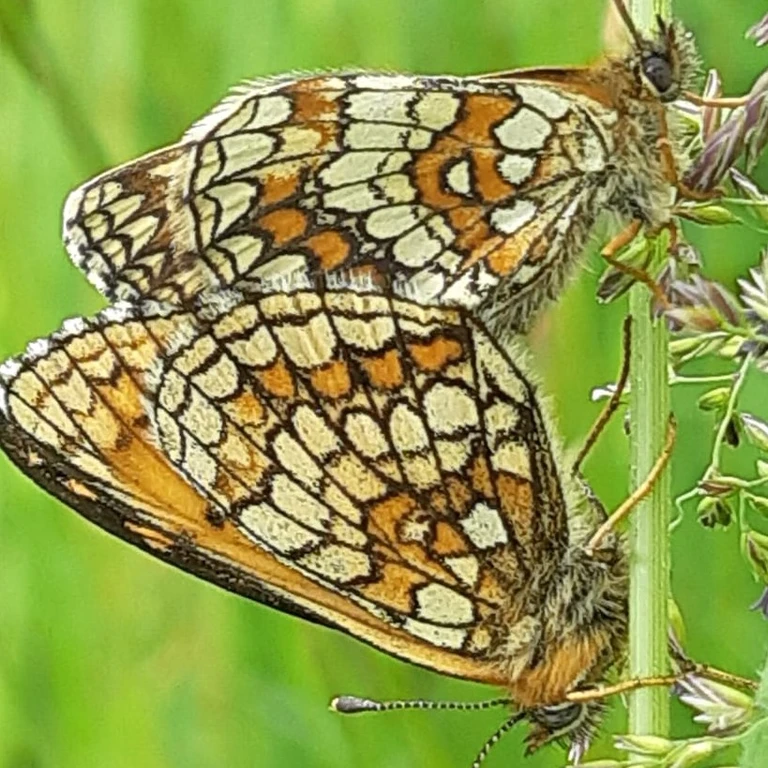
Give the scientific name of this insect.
Melitaea athalia
